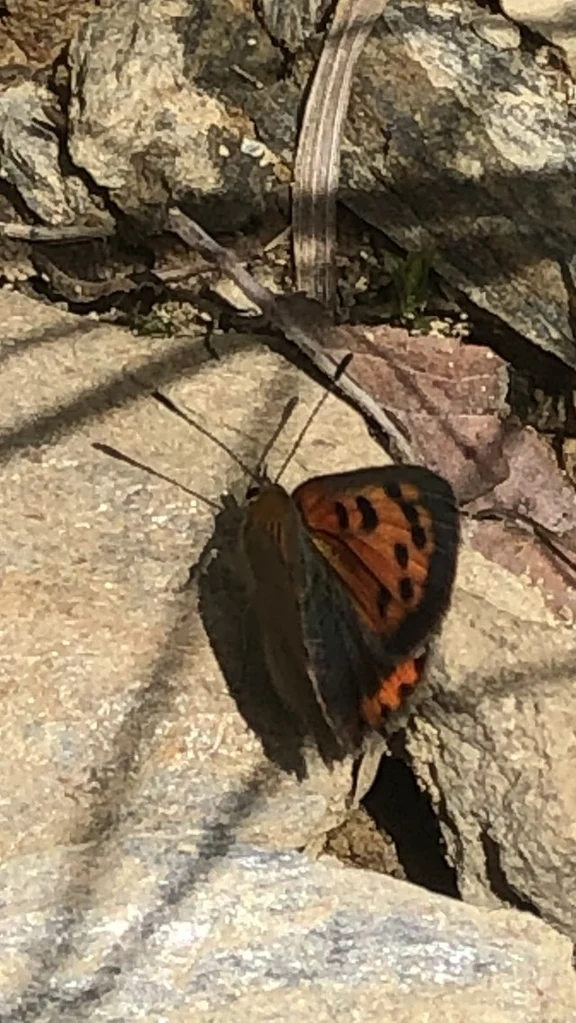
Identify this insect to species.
Lycaena phlaeas
